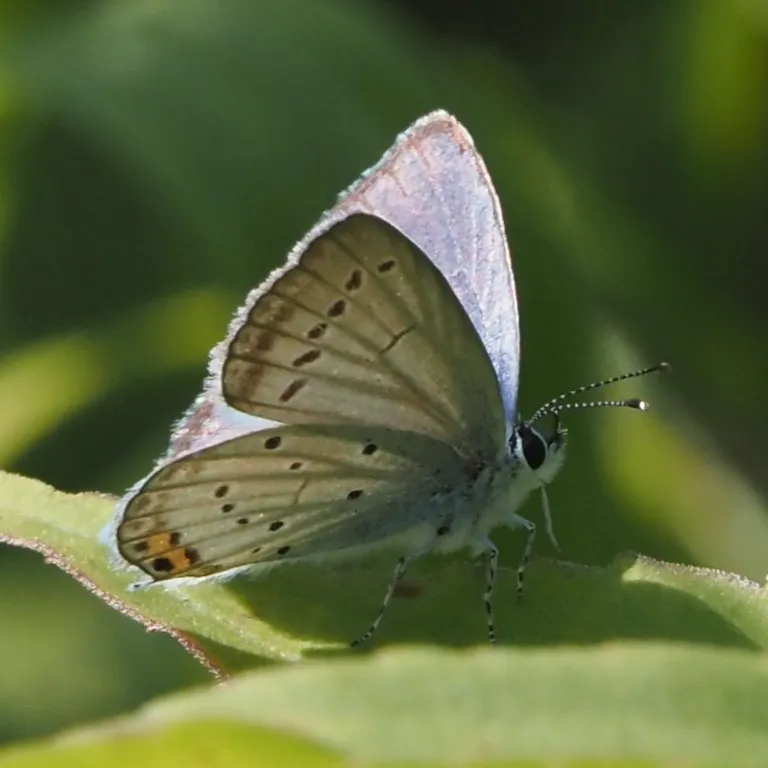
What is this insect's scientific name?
Cupido argiades (also Elkalyce argiades)
